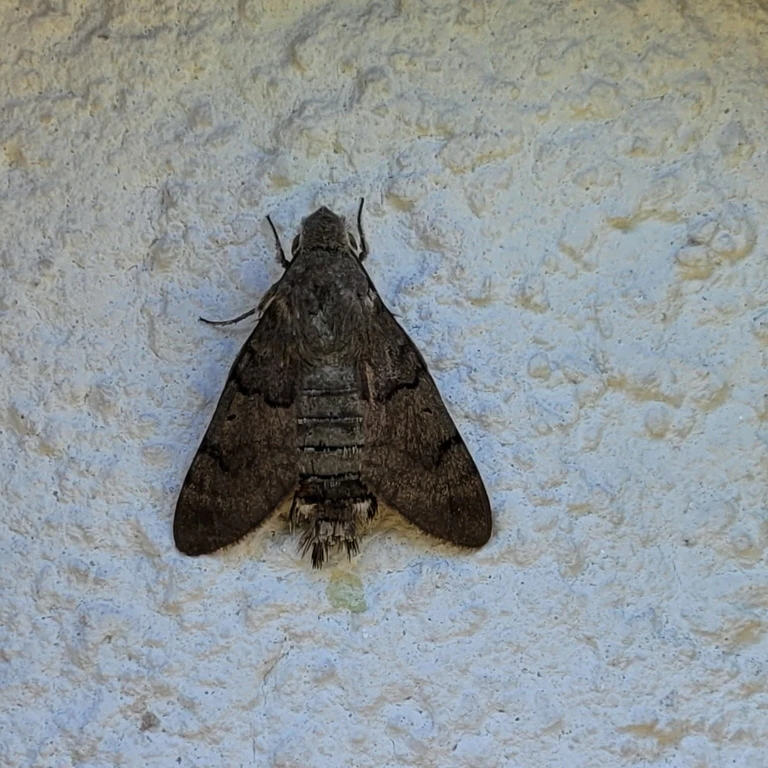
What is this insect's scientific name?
Macroglossum stellatarum
